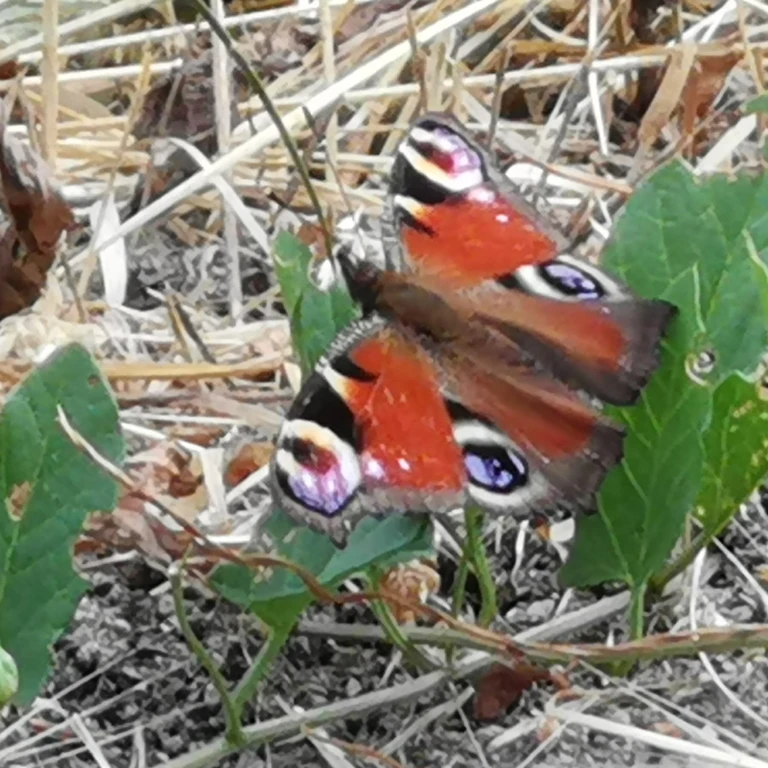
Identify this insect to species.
Aglais io
